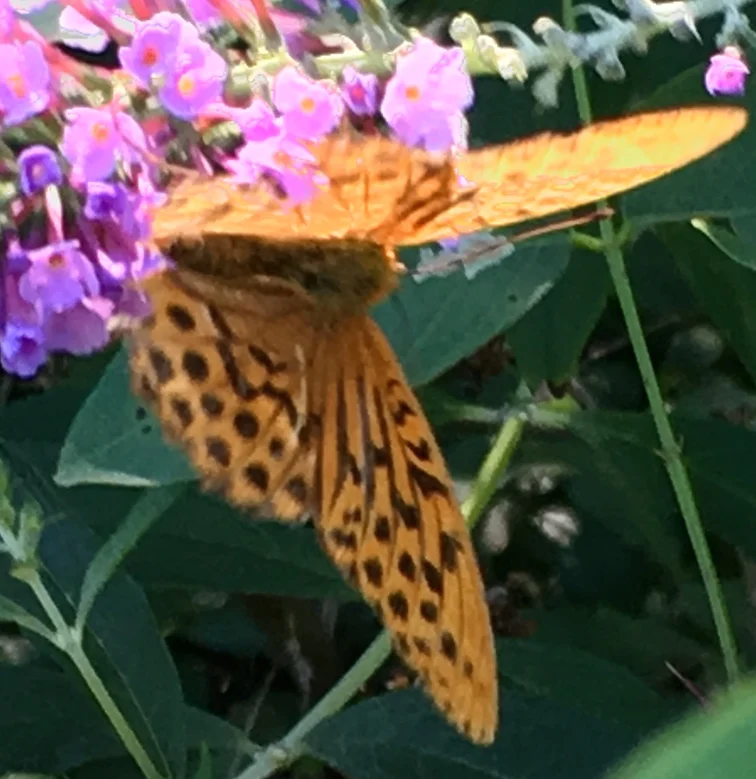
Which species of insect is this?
Argynnis paphia
